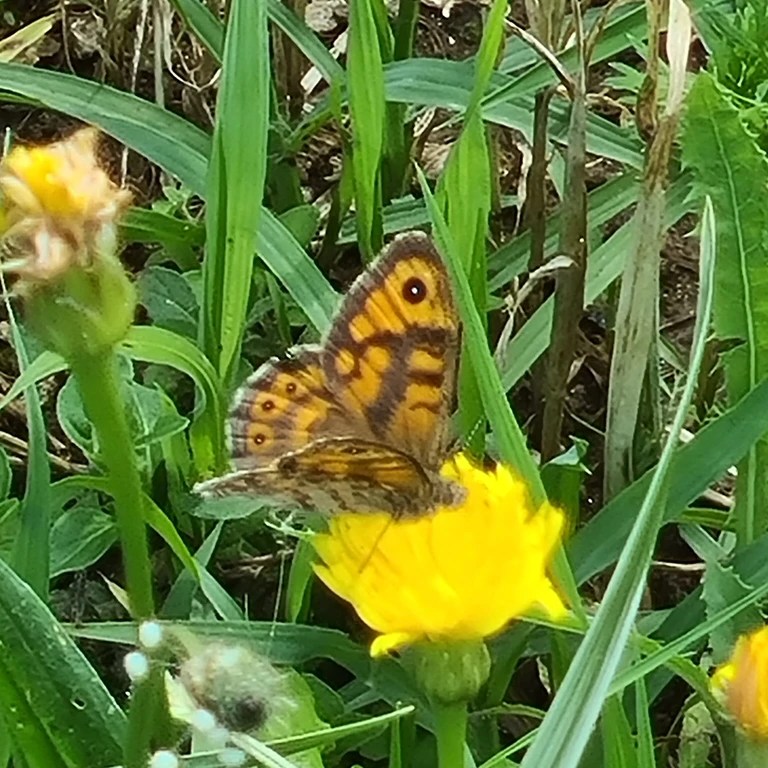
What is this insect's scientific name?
Lasiommata megera (also Pararge megera)
